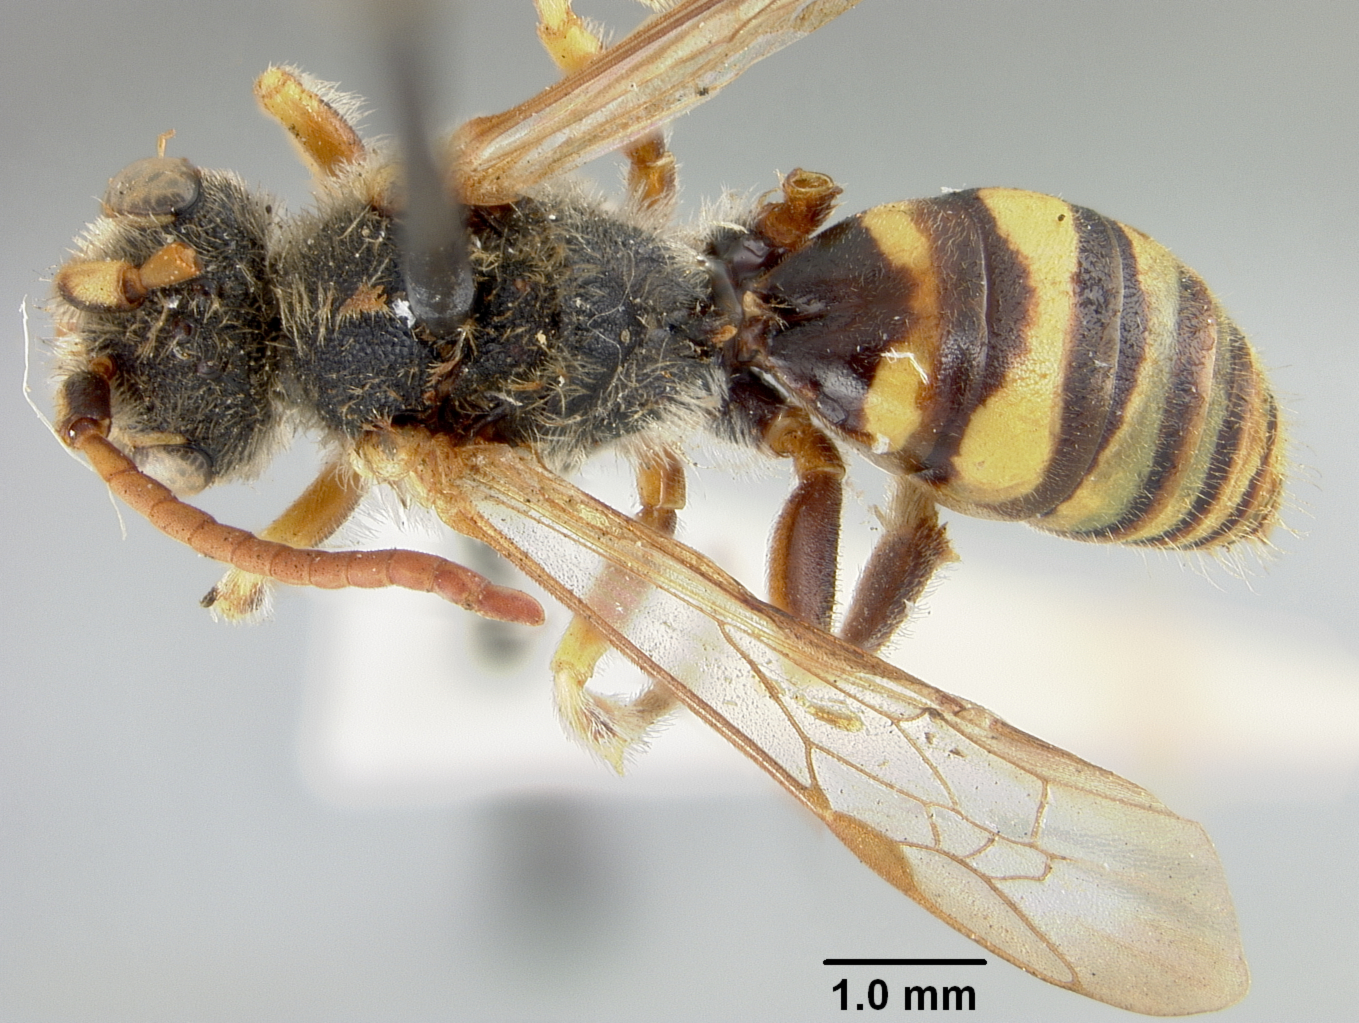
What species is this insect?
Nomada autumnalis
